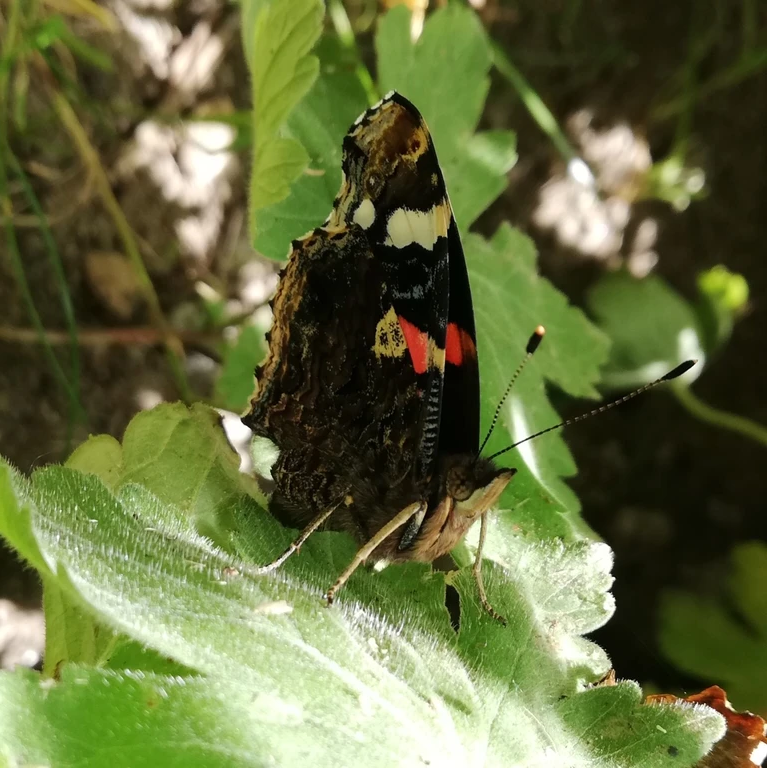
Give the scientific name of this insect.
Vanessa atalanta
